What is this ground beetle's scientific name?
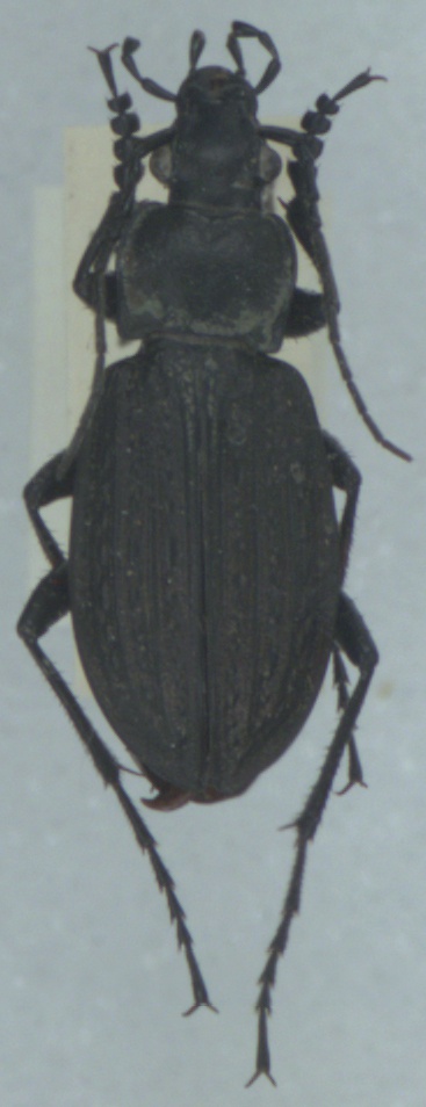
Carabus granulatus
